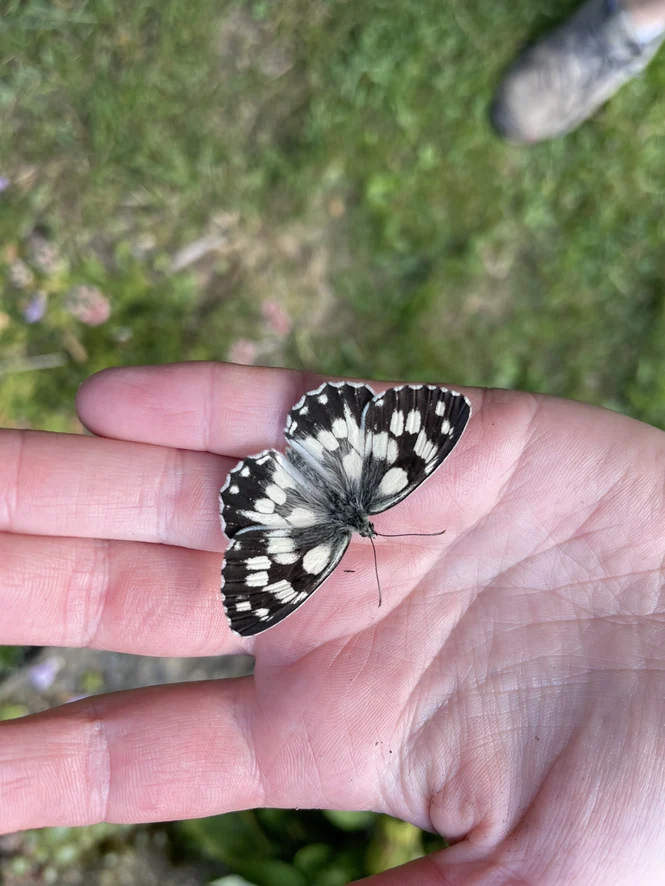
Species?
Melanargia galathea
